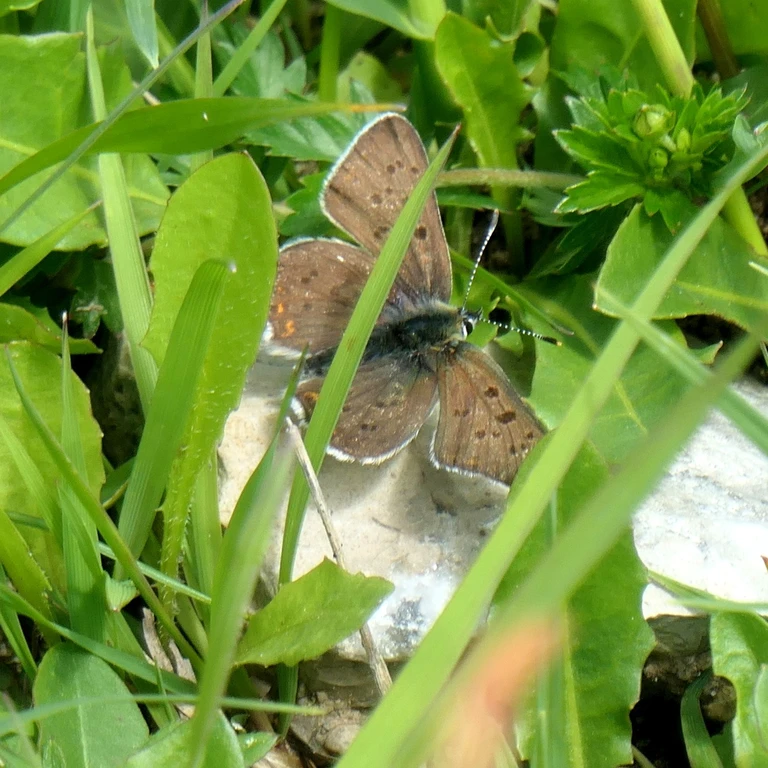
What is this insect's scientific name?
Lycaena tityrus (also Loweia tityrus)
